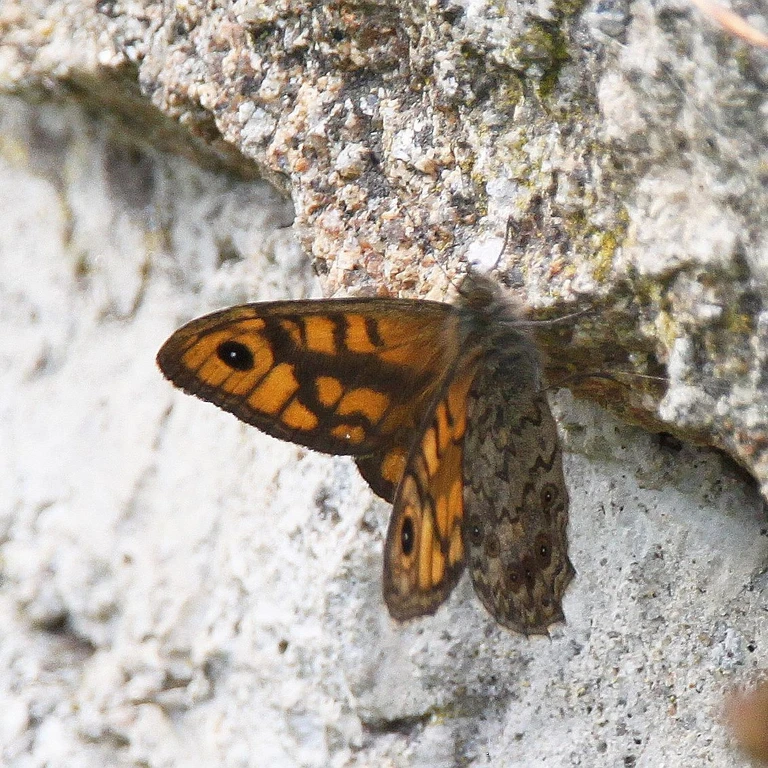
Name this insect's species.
Lasiommata megera (also Pararge megera)
